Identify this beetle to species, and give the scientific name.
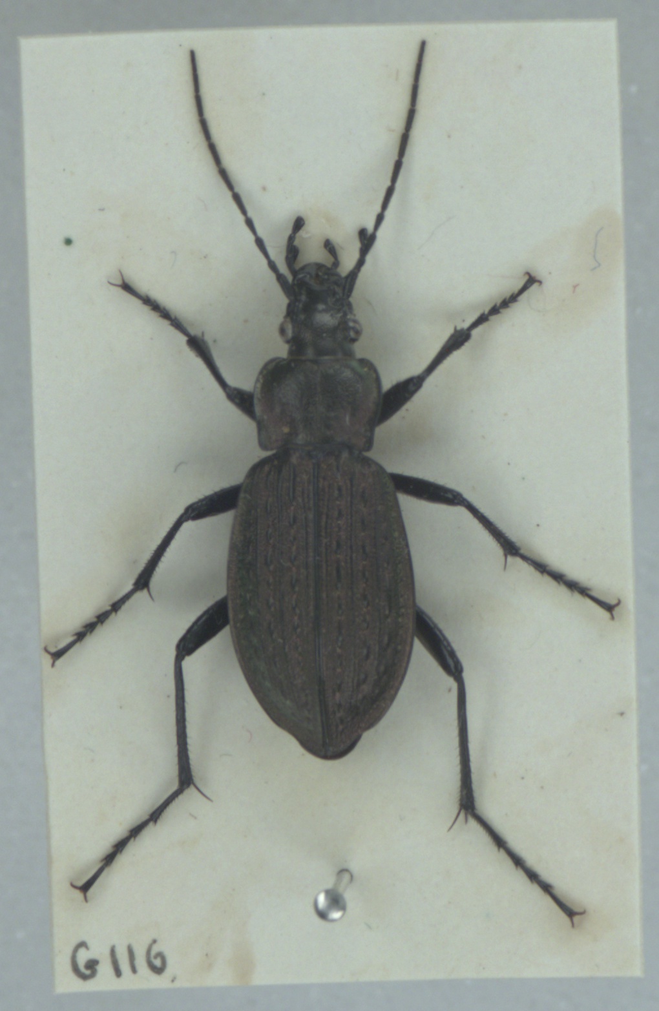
Carabus granulatus
